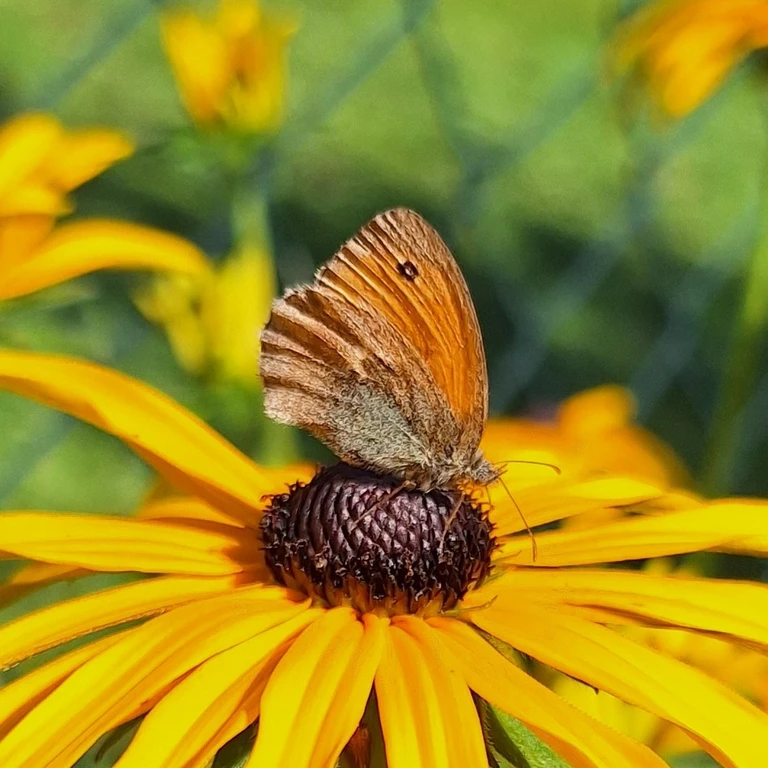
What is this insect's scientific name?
Coenonympha pamphilus
